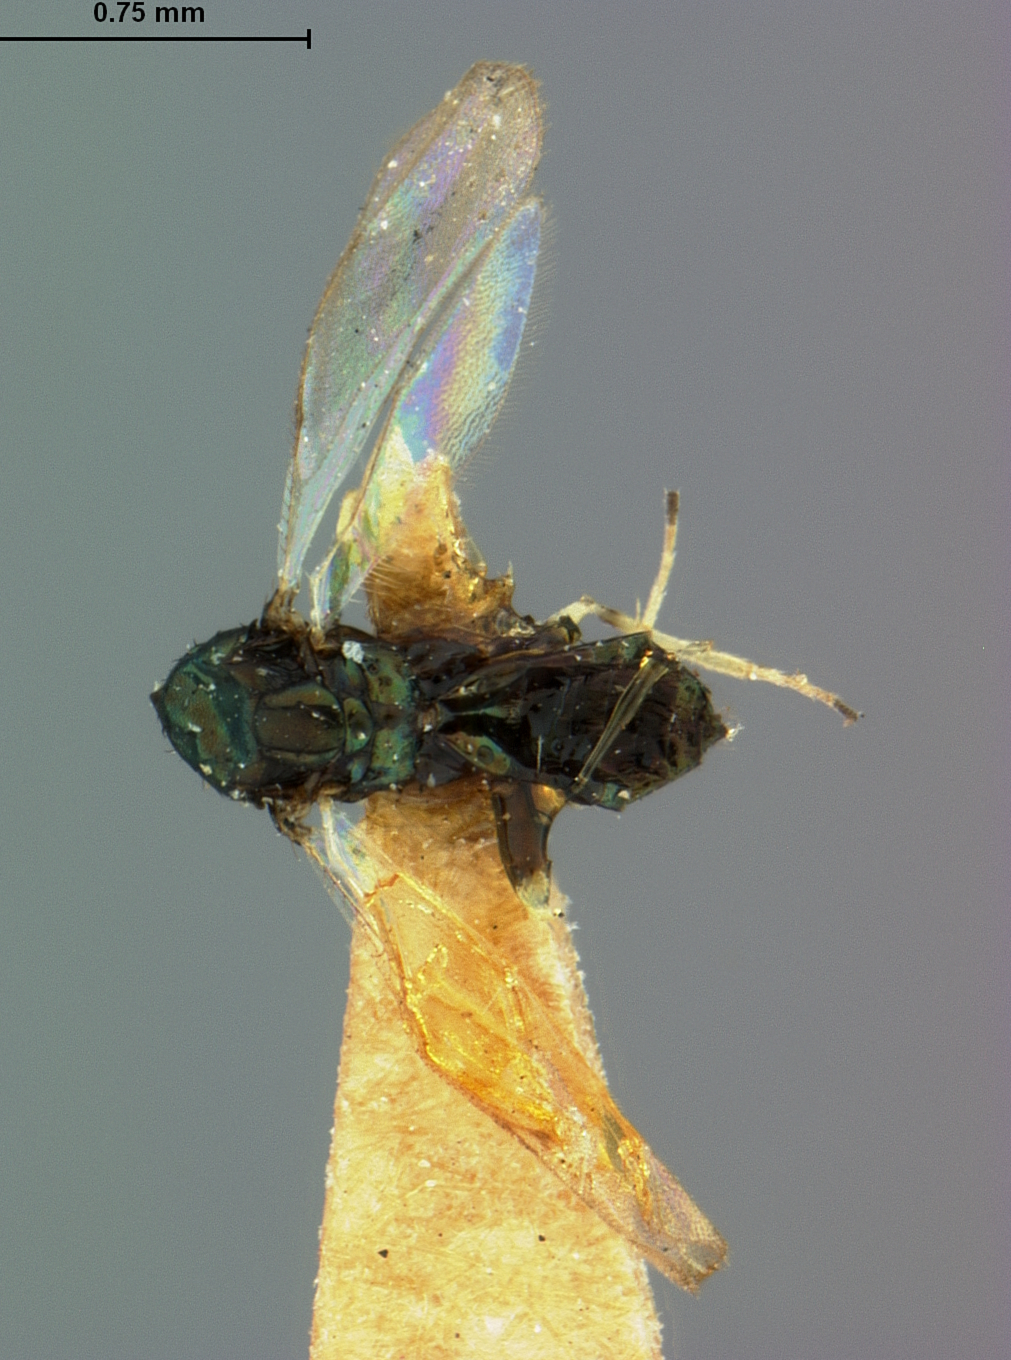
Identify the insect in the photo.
Diaulus begini
